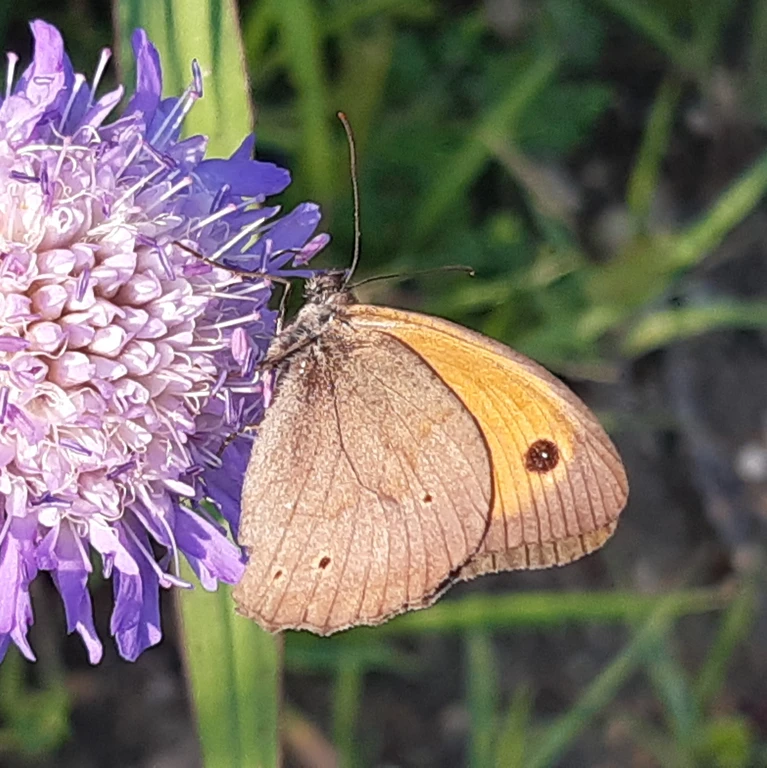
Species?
Maniola jurtina
